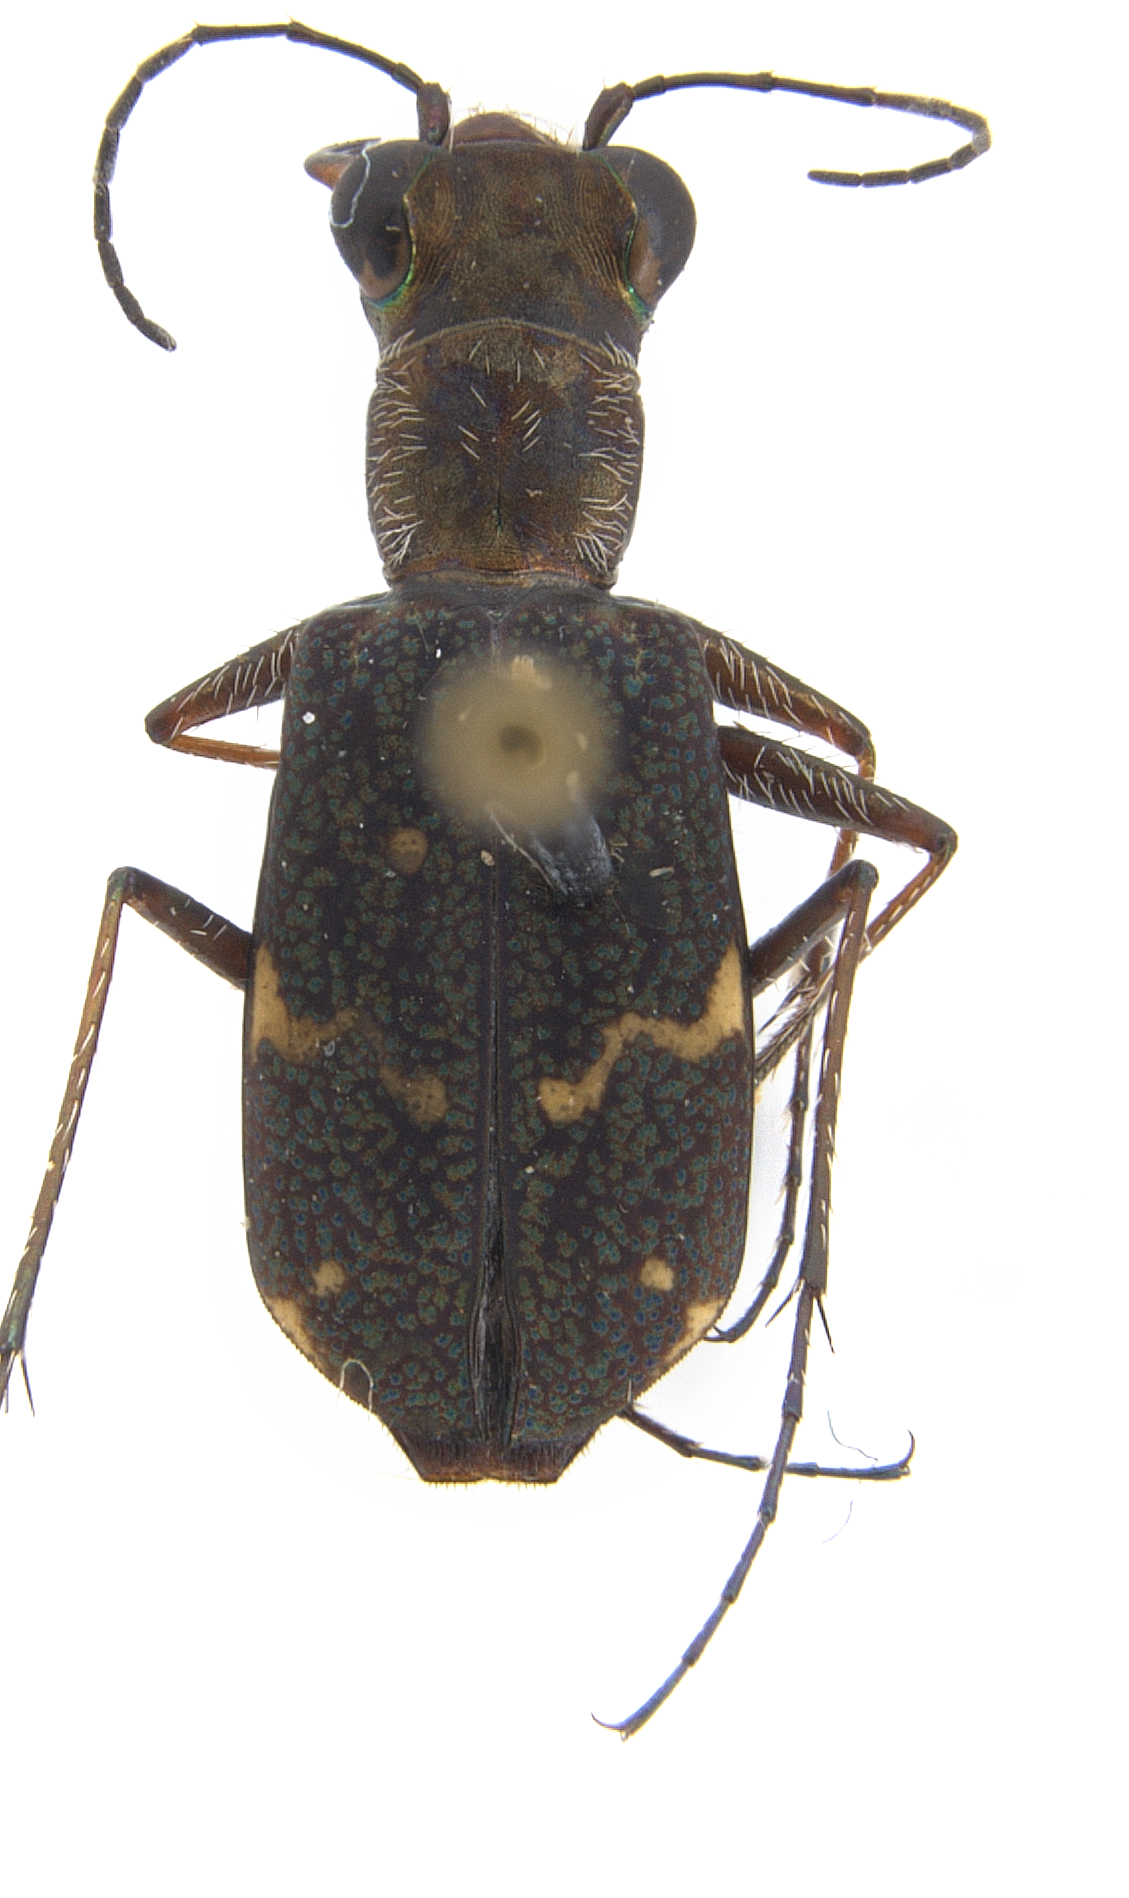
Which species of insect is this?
Brasiella argentata
